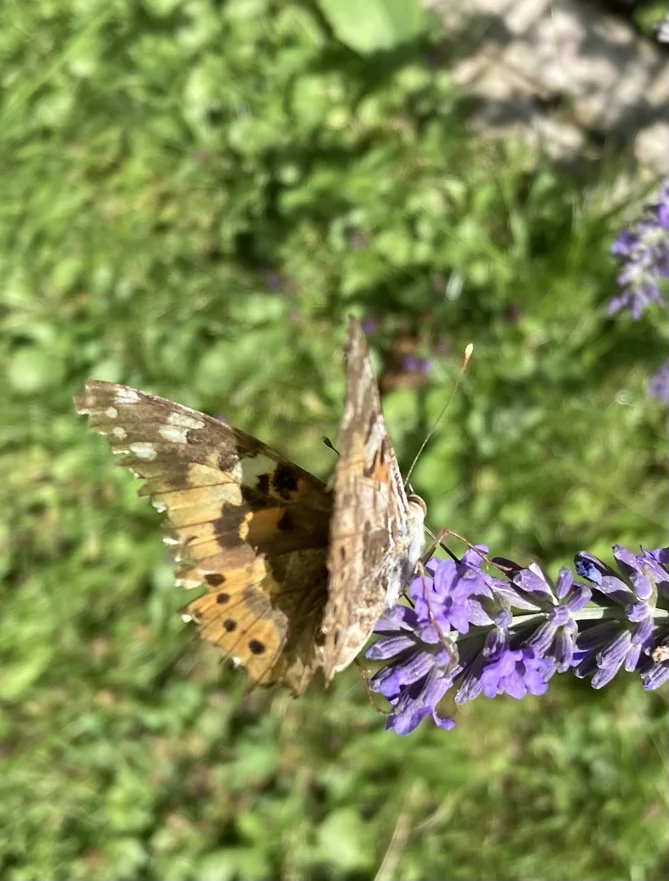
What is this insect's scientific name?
Vanessa cardui
